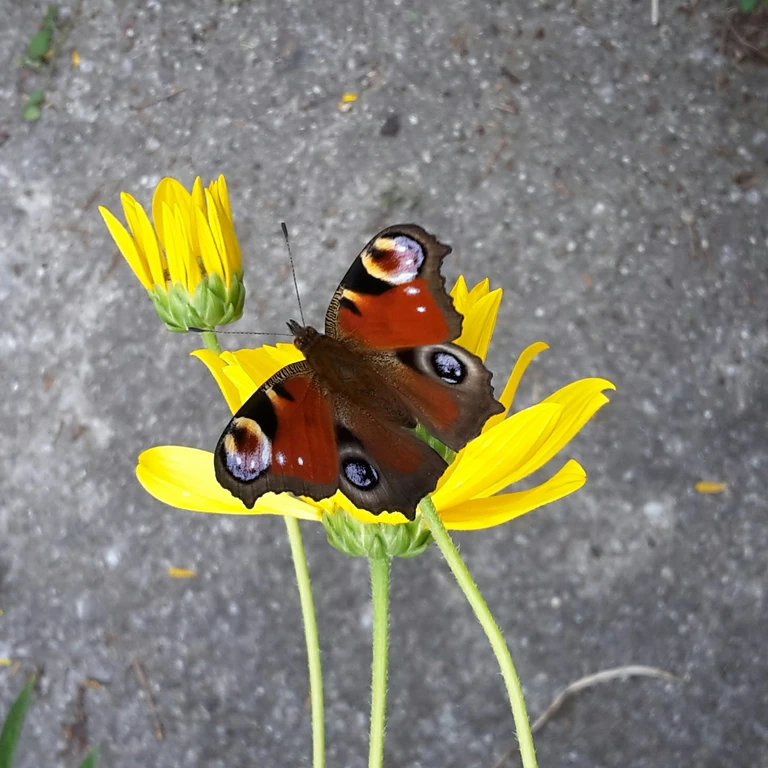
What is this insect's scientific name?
Aglais io
